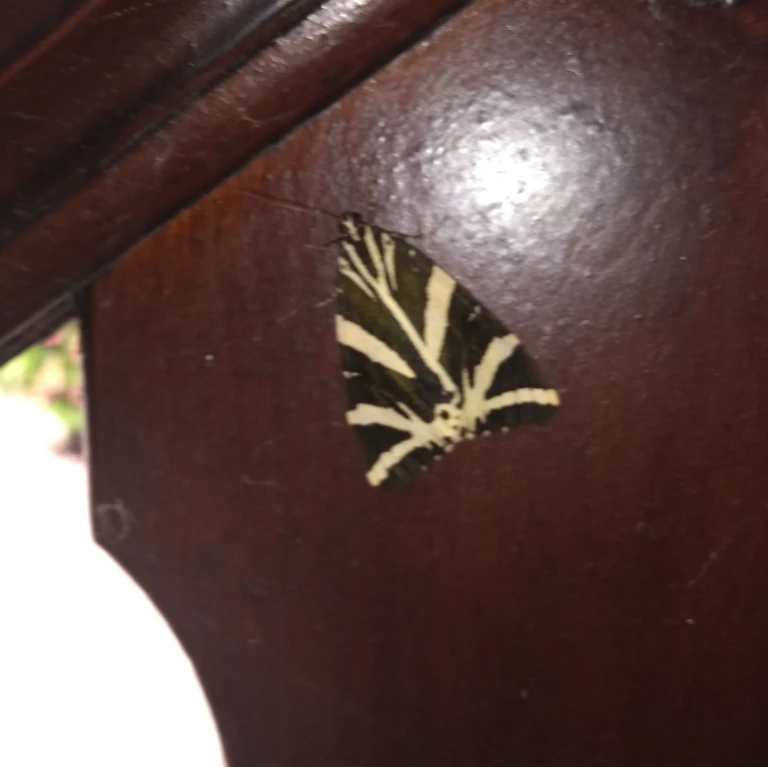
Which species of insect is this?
Euplagia quadripunctaria
